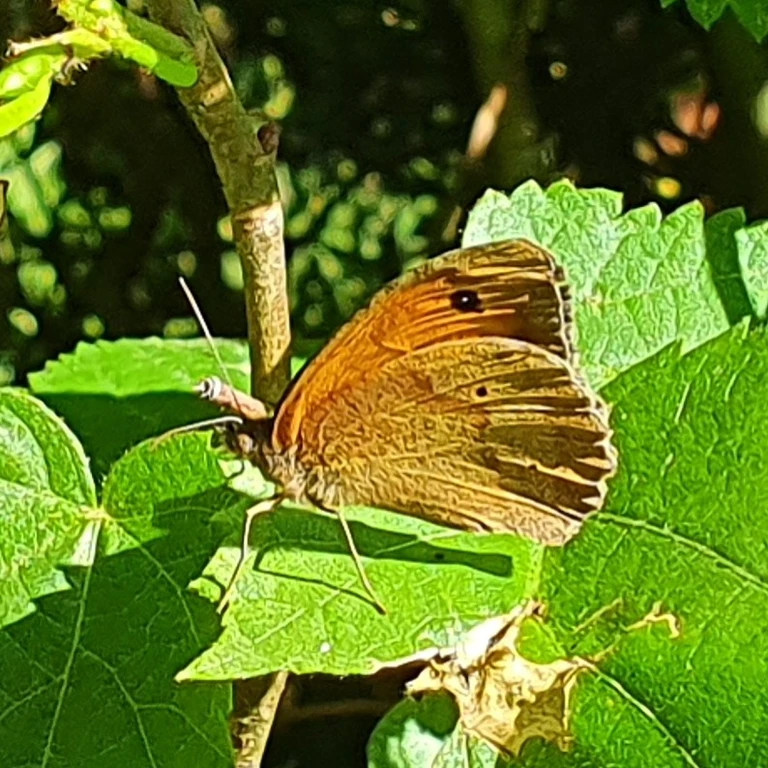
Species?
Maniola jurtina
